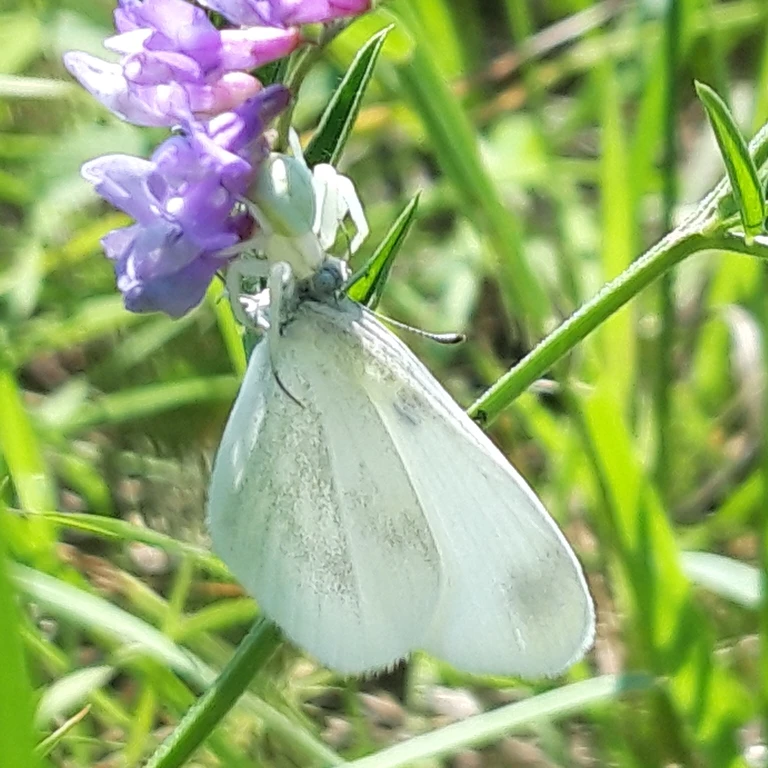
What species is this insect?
Leptidea sinapis/juvernica
